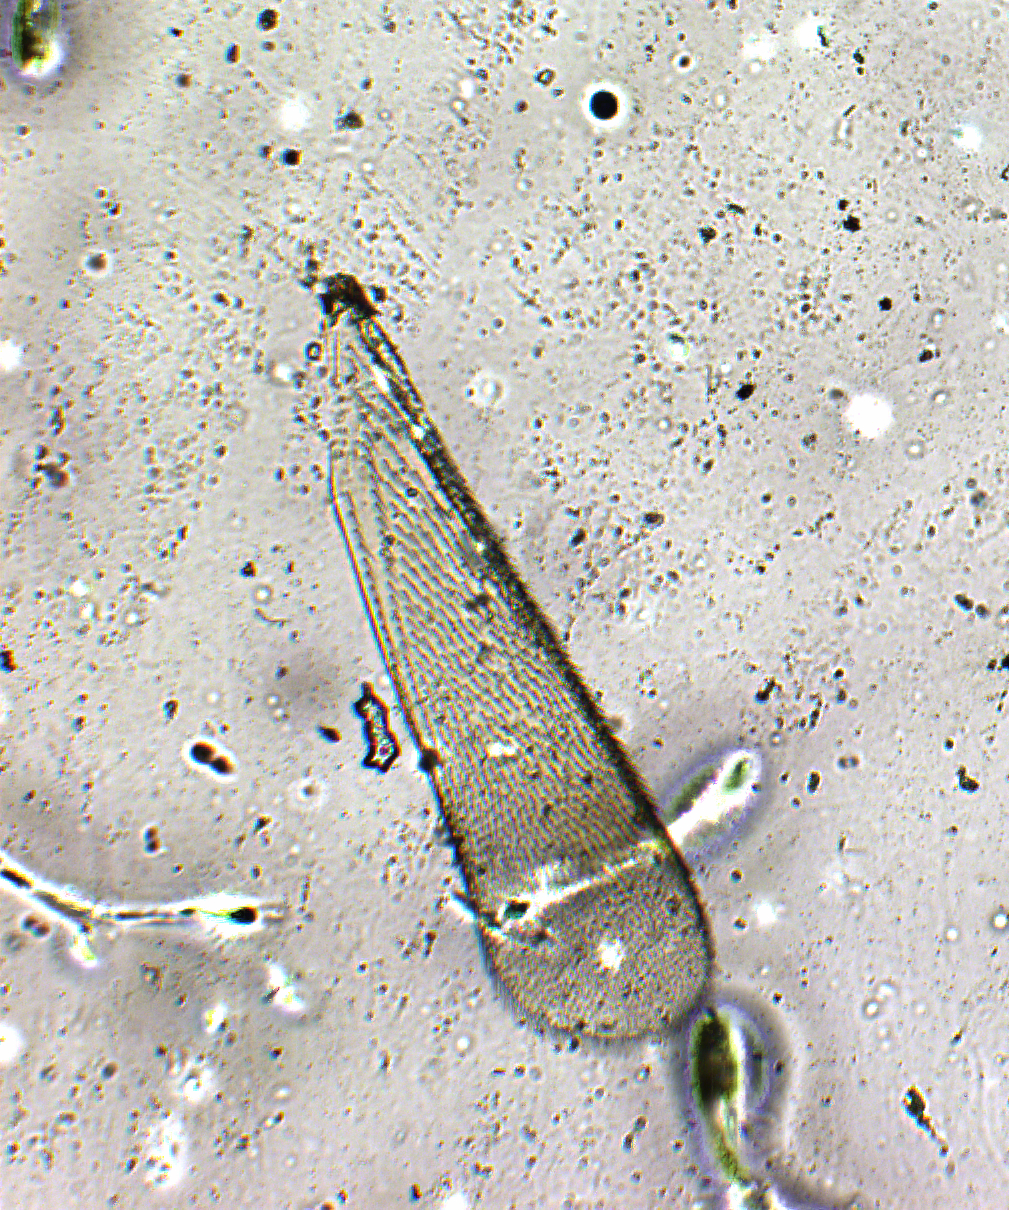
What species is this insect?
Elasmus kollimalaianus
